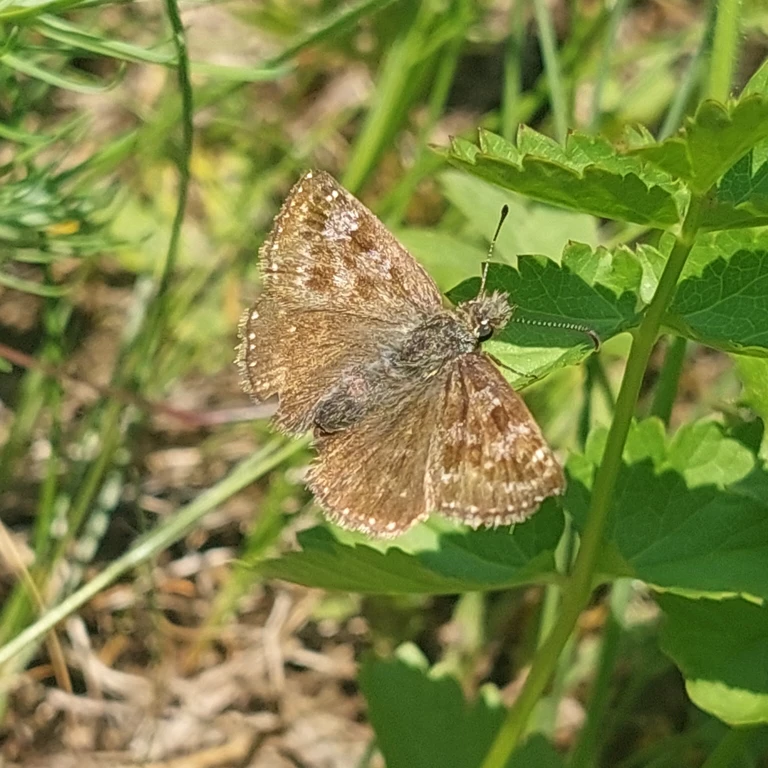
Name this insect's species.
Erynnis tages
